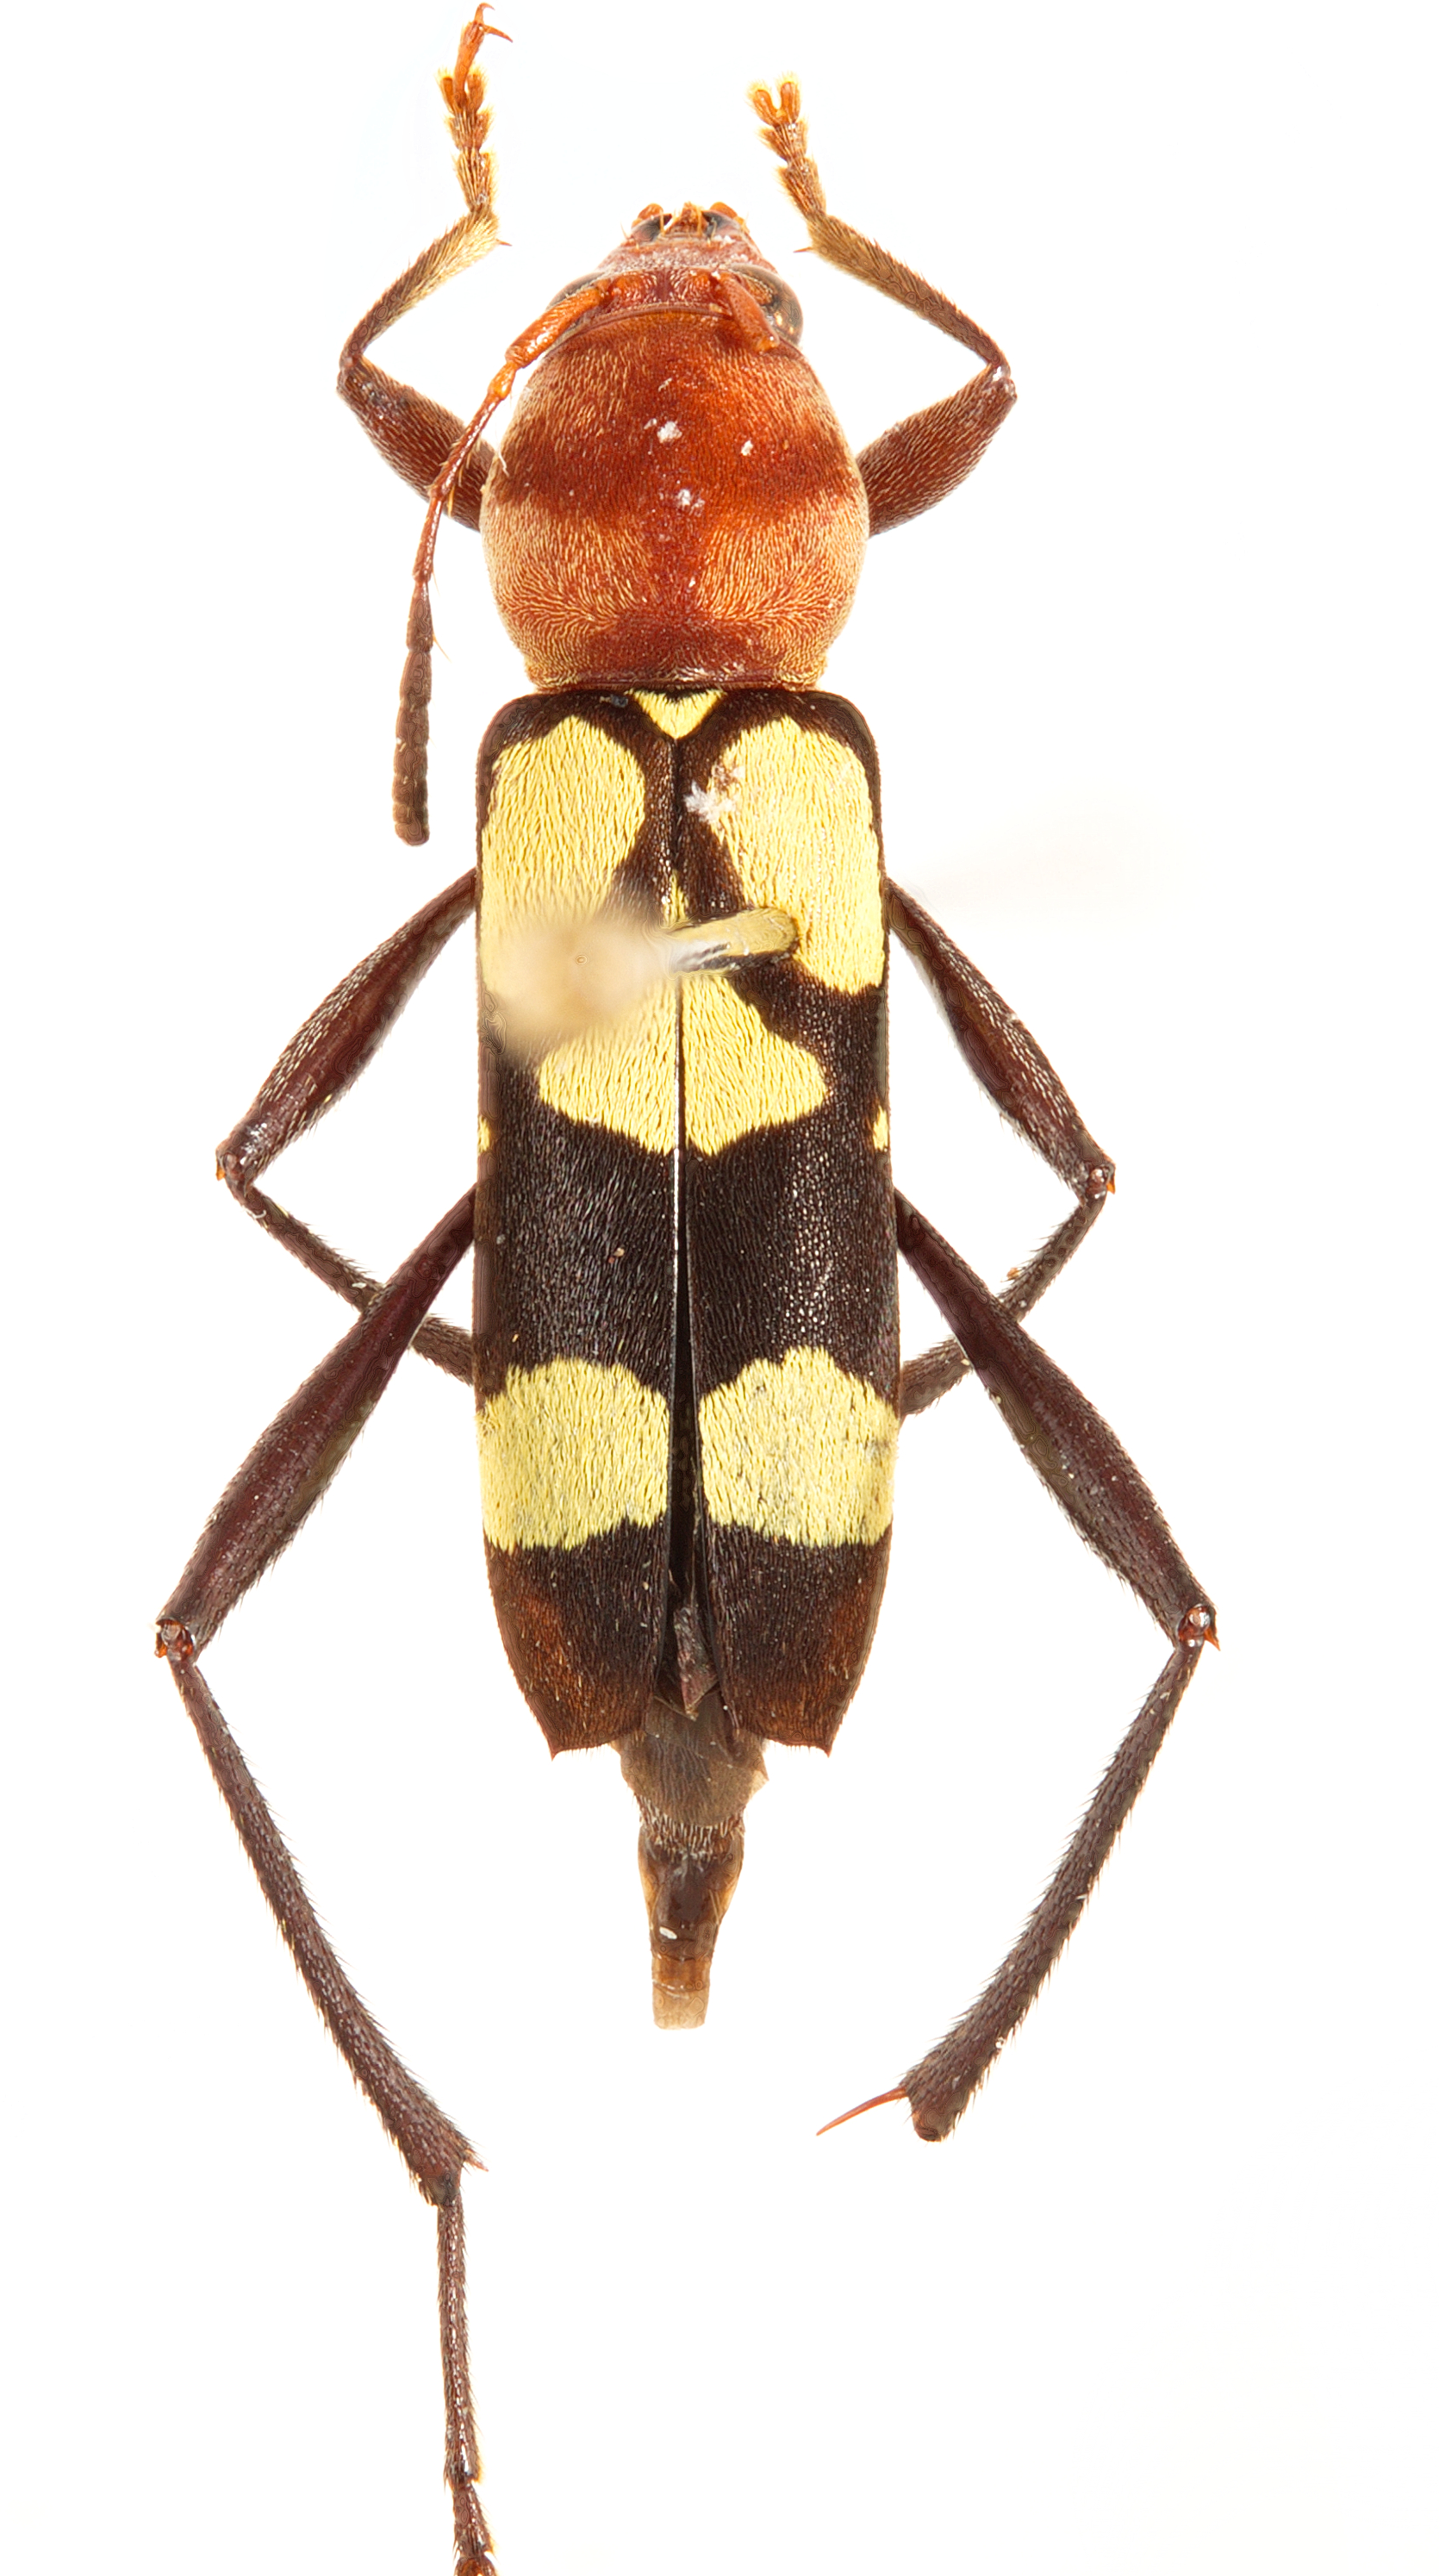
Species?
Mecometopus jansoni
